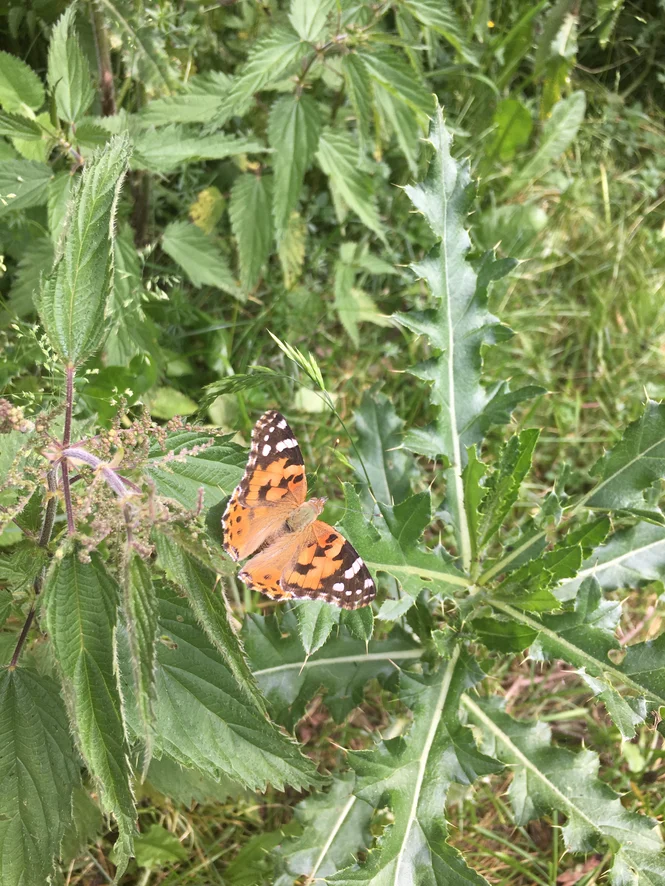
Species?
Vanessa cardui
